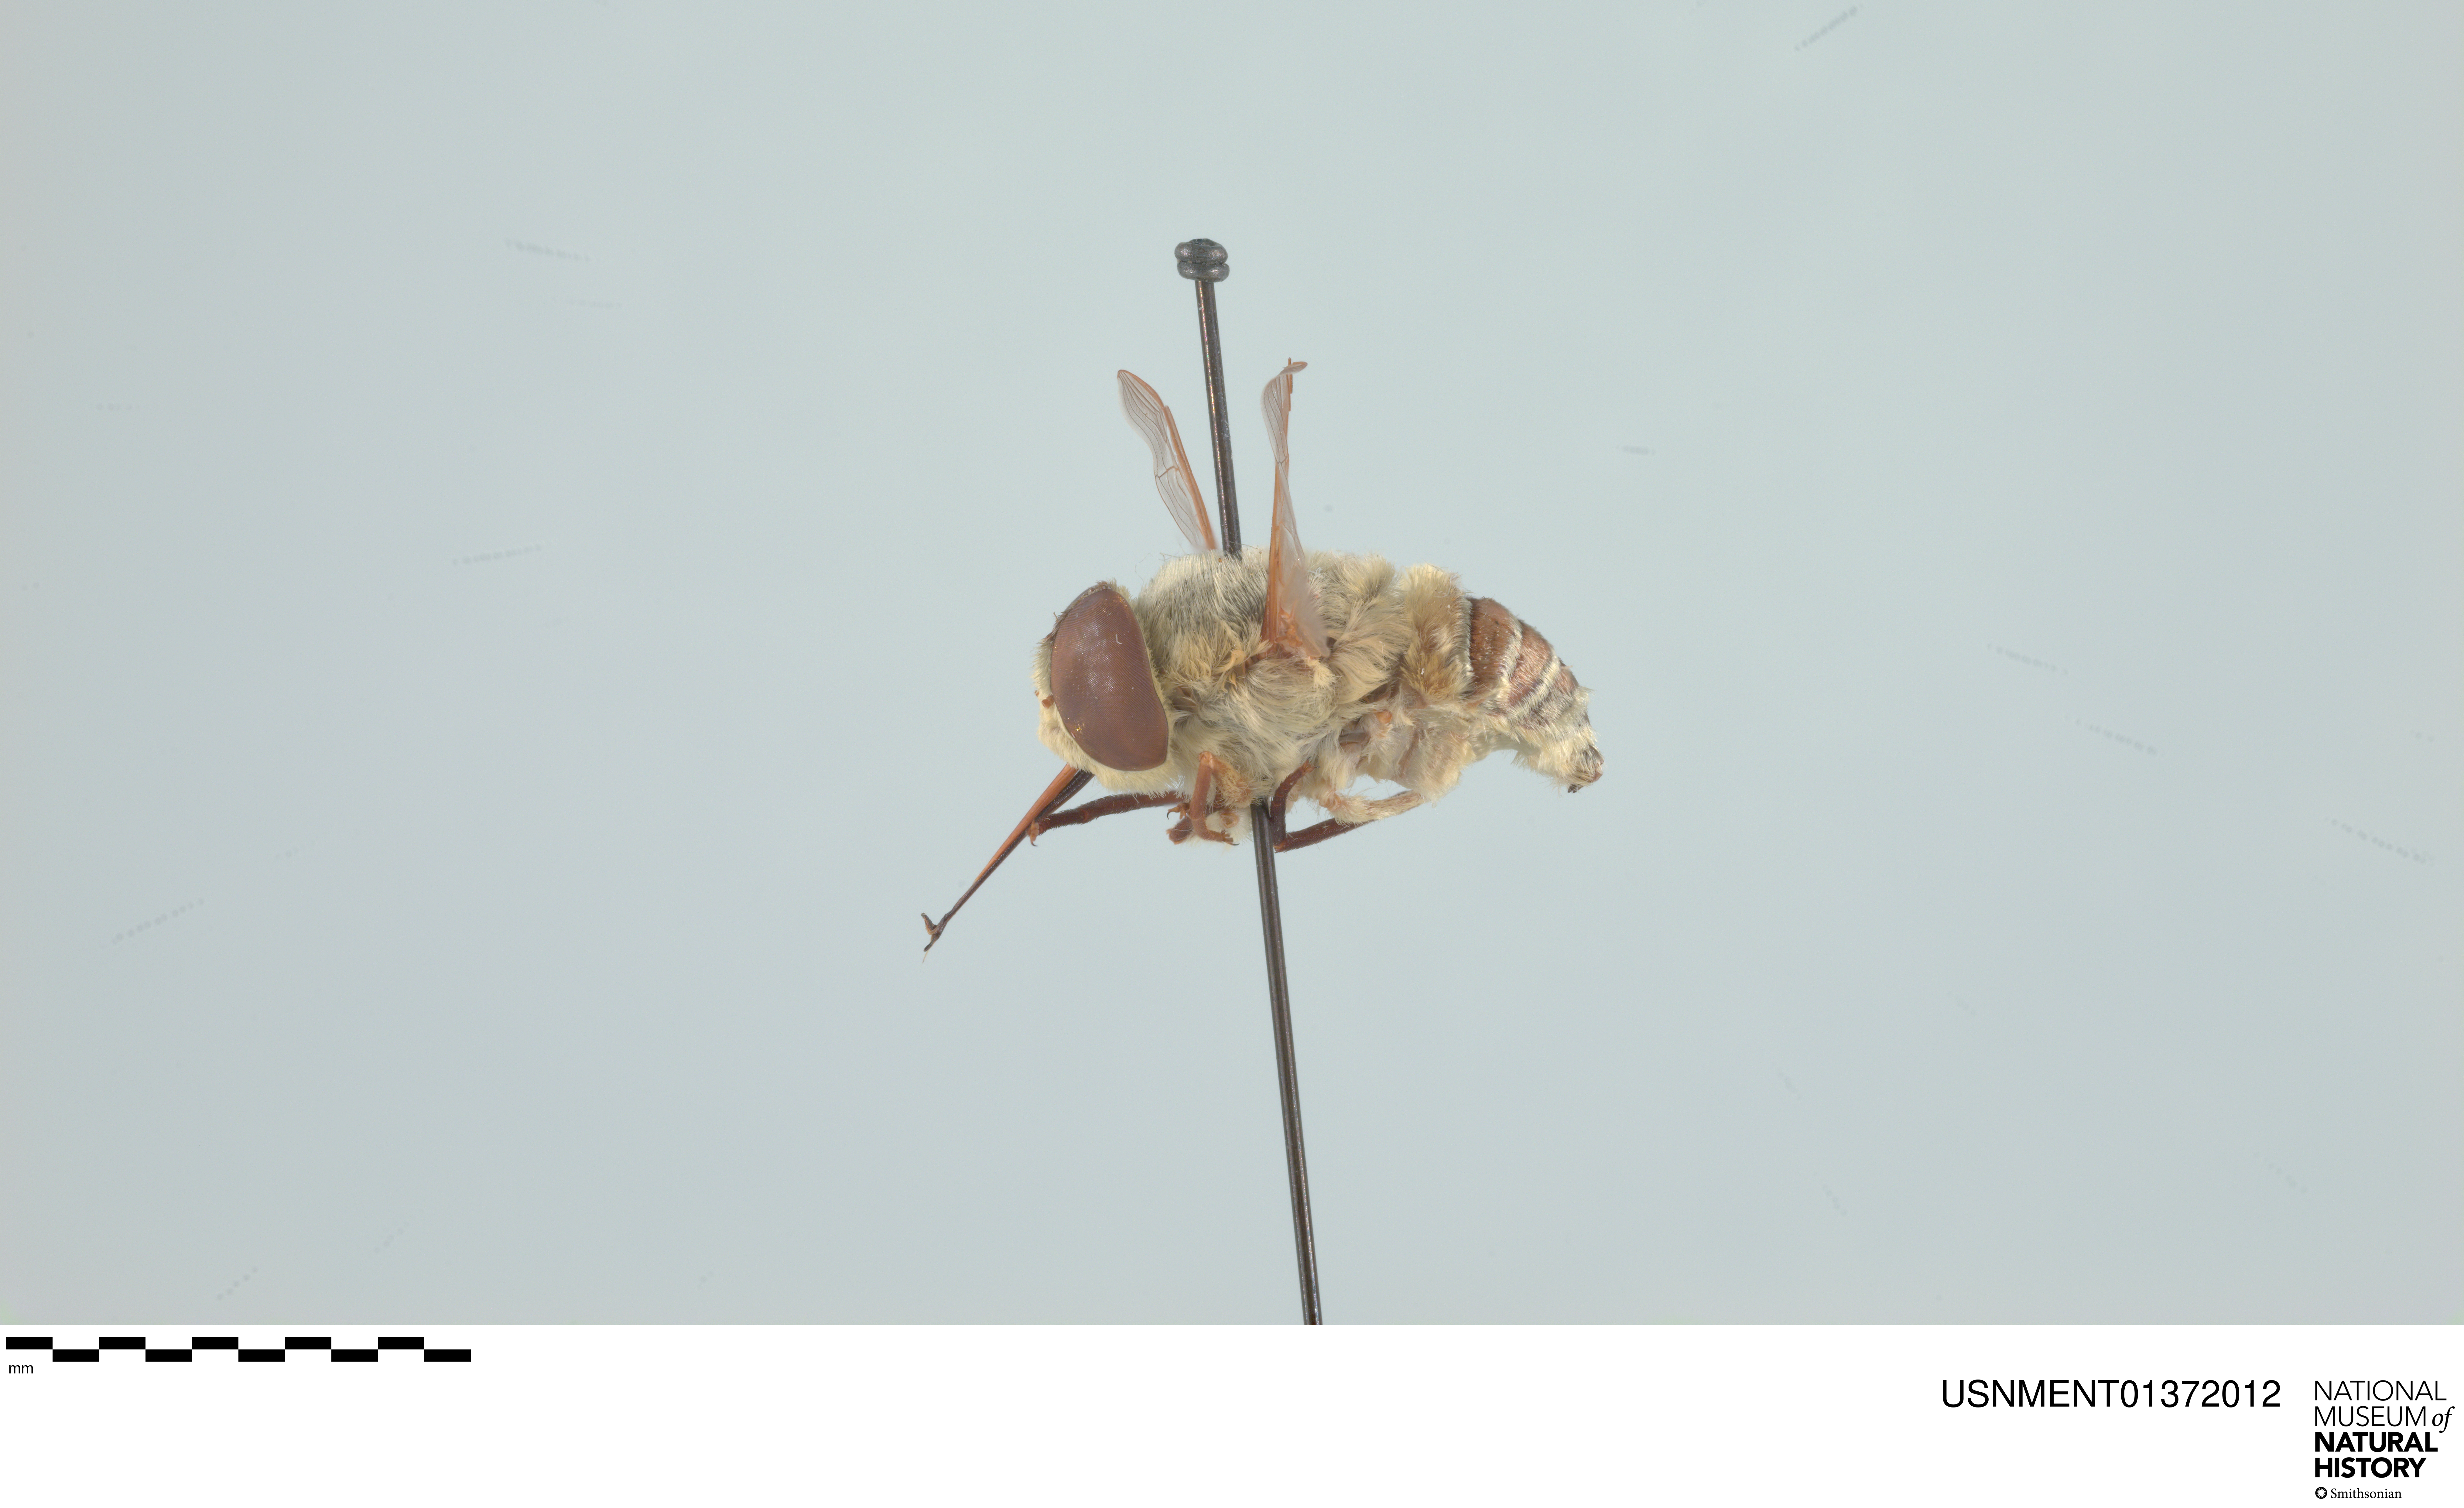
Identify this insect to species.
Neorhynchocephalus volaticus
